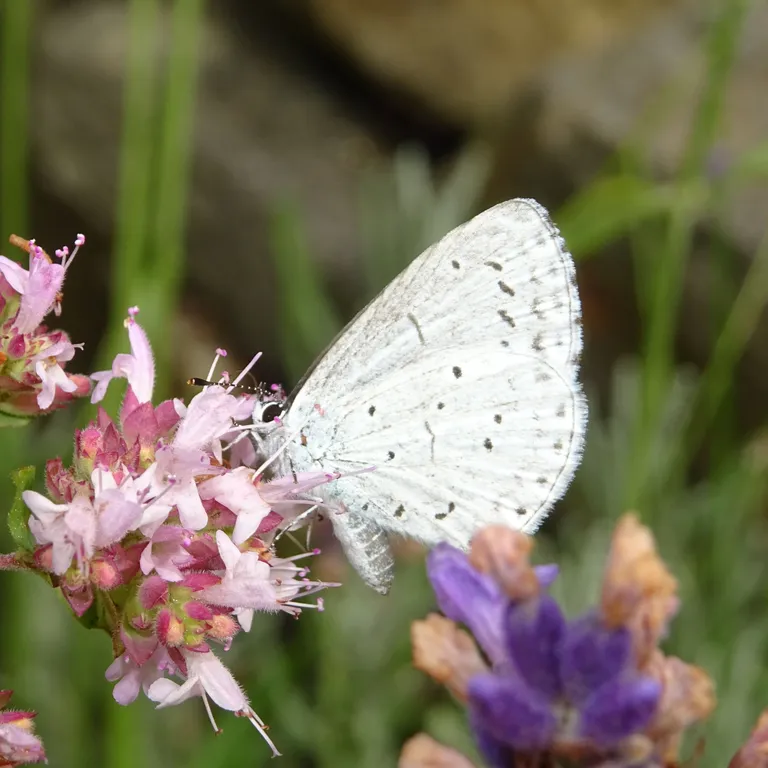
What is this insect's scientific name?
Celastrina argiolus
